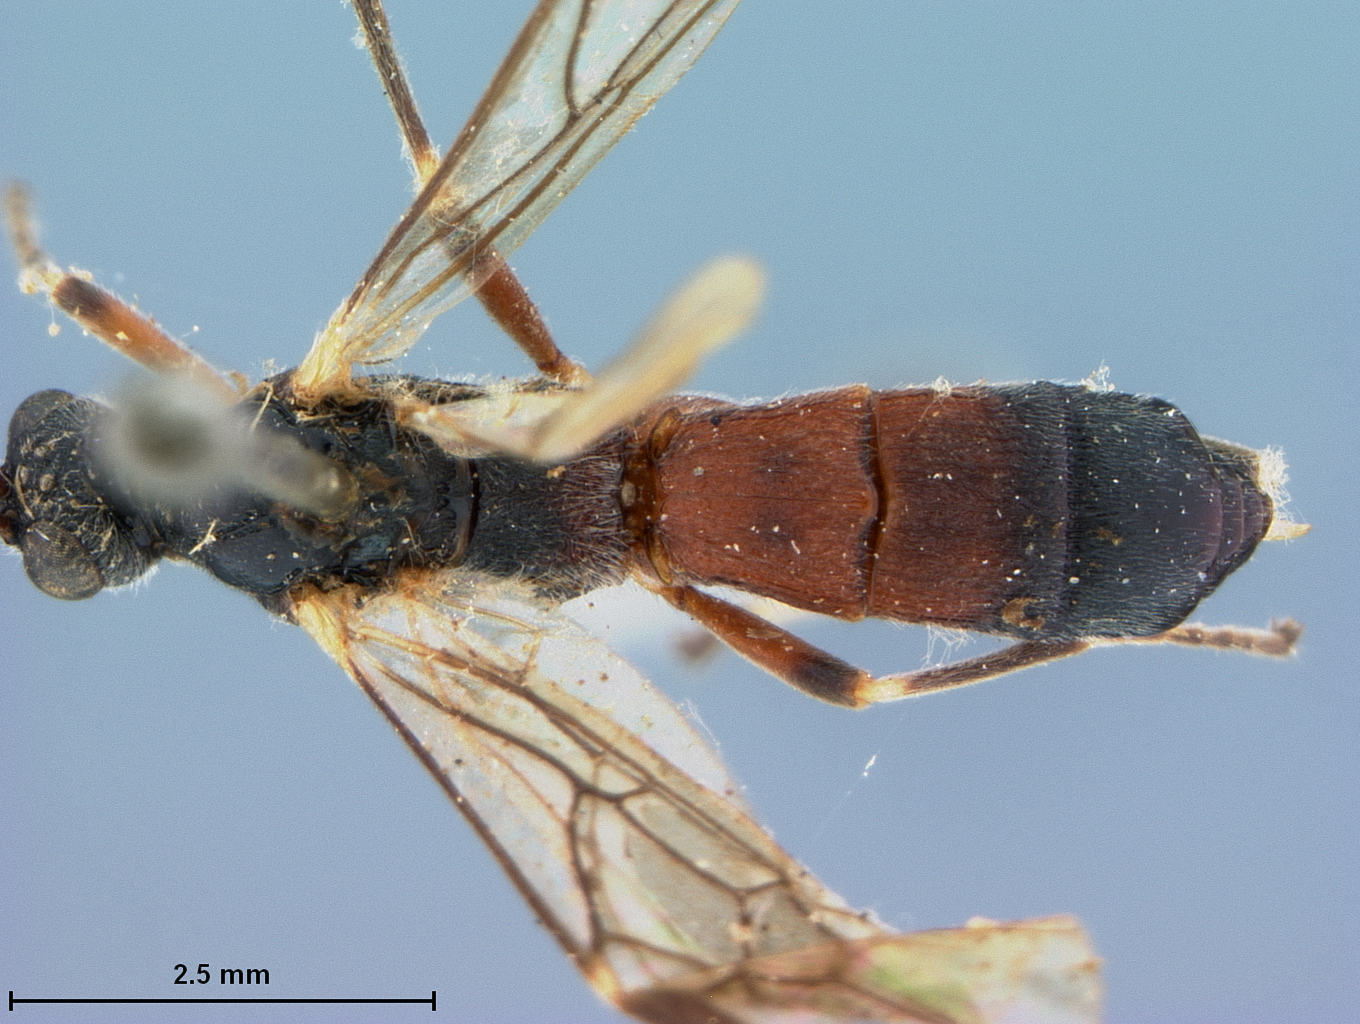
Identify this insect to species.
Rhogas brownii
